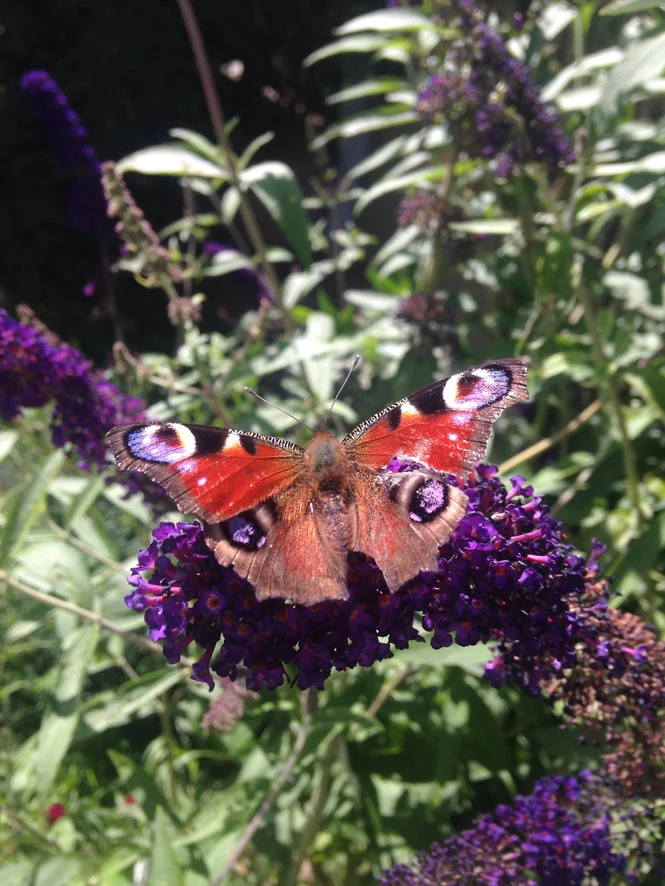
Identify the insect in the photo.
Aglais io
